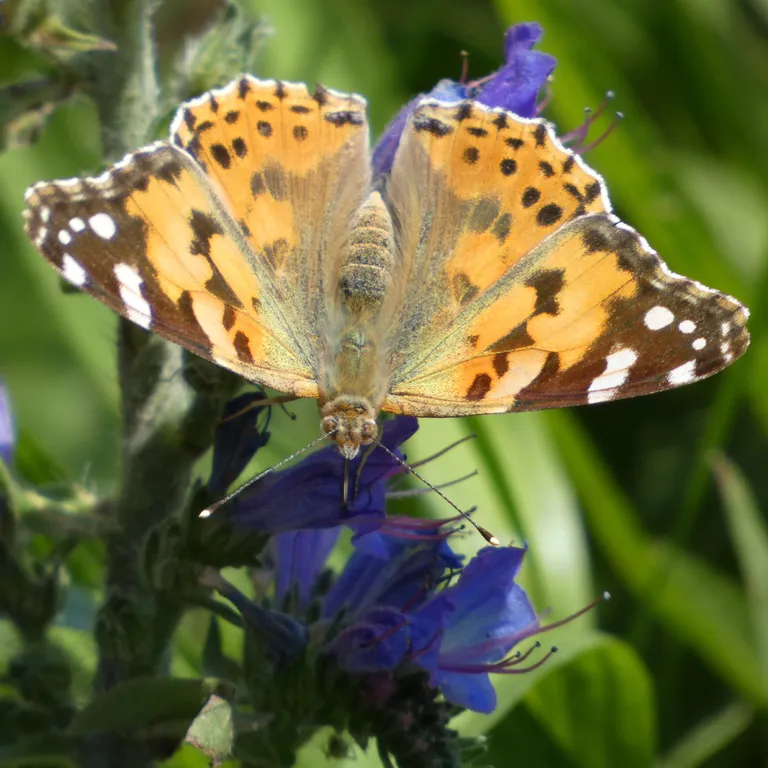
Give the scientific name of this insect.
Vanessa cardui
